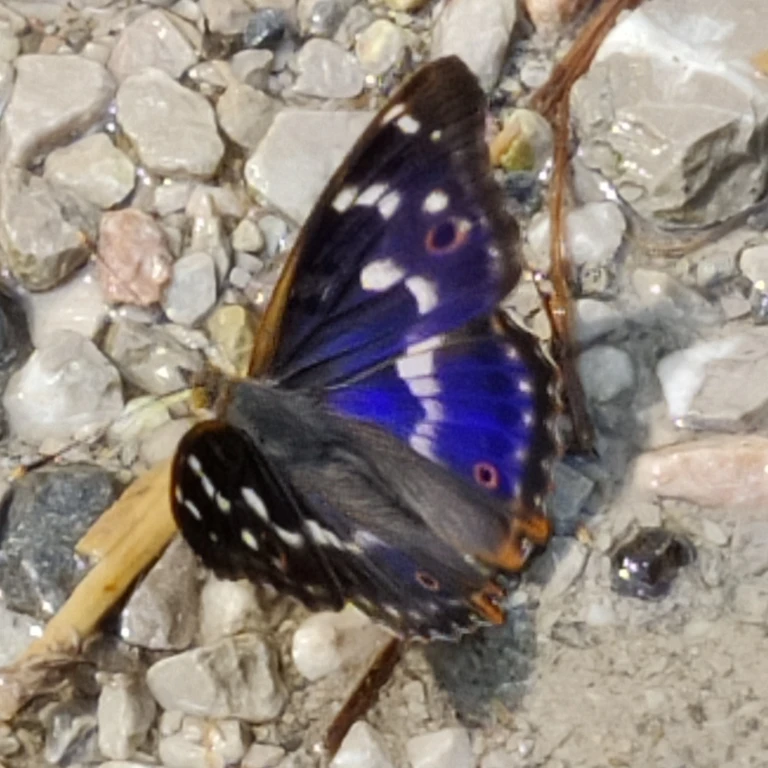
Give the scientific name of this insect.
Apatura ilia
